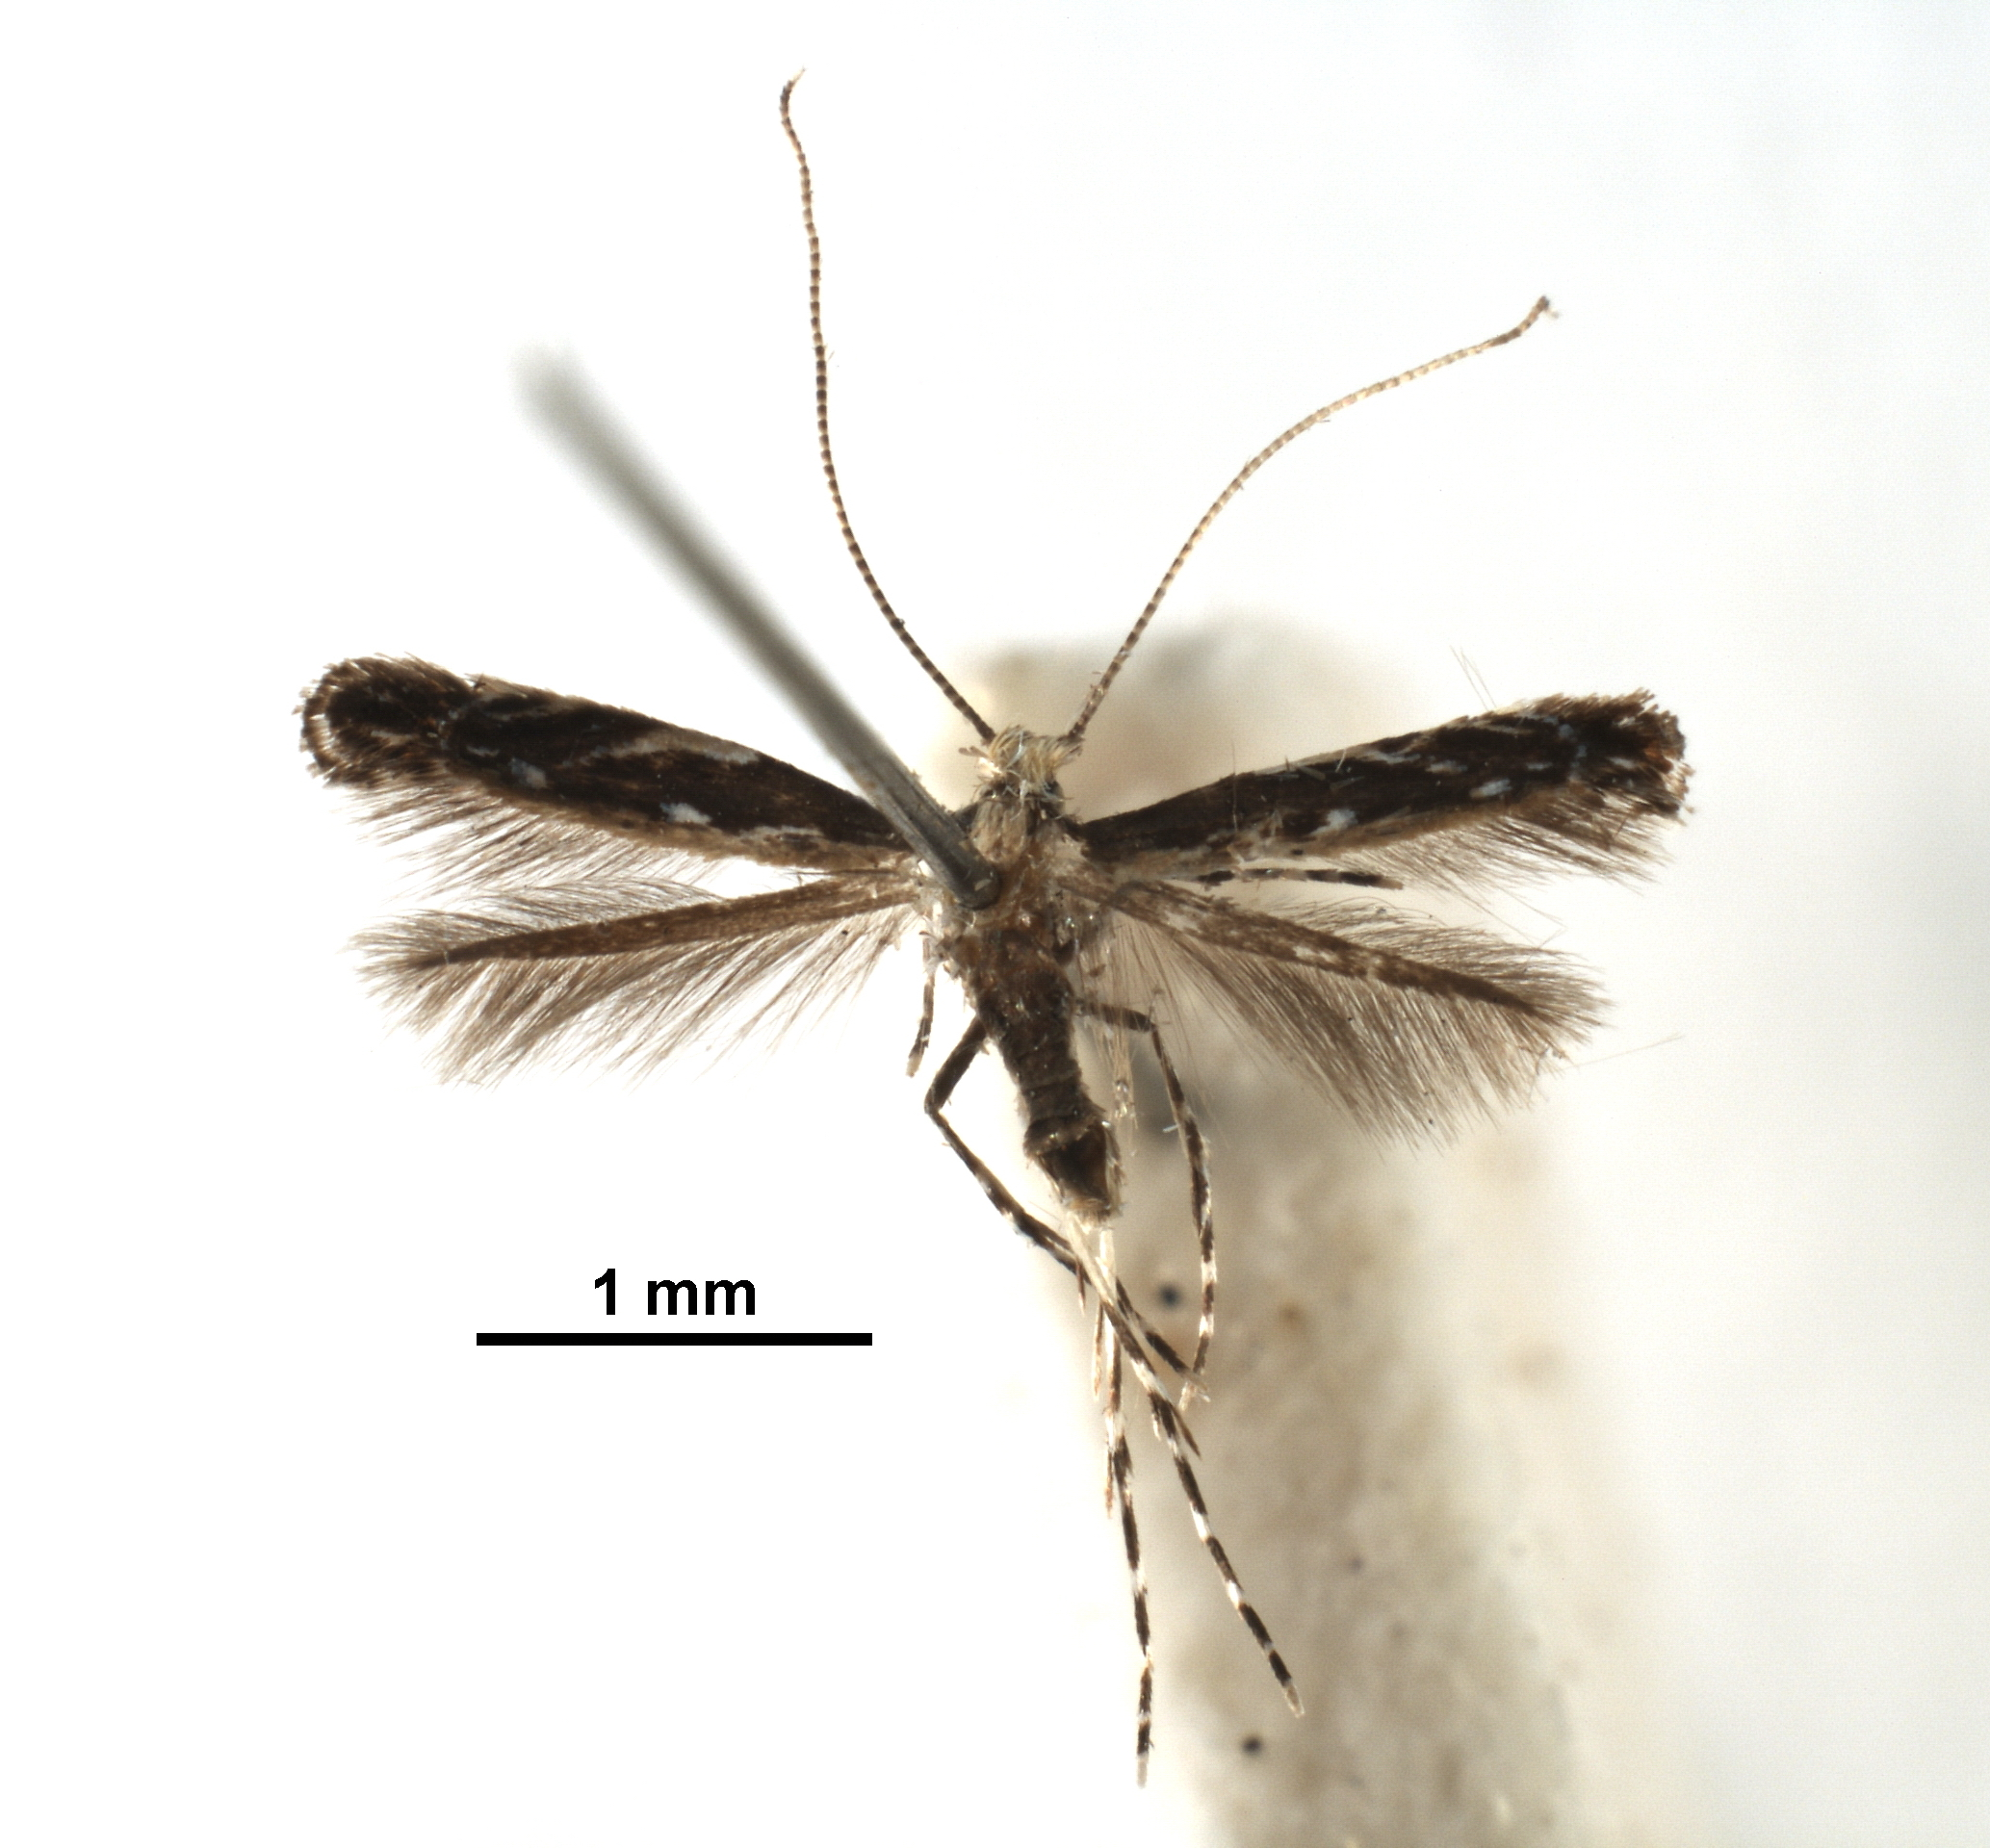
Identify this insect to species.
Liocrobyla paraschista
